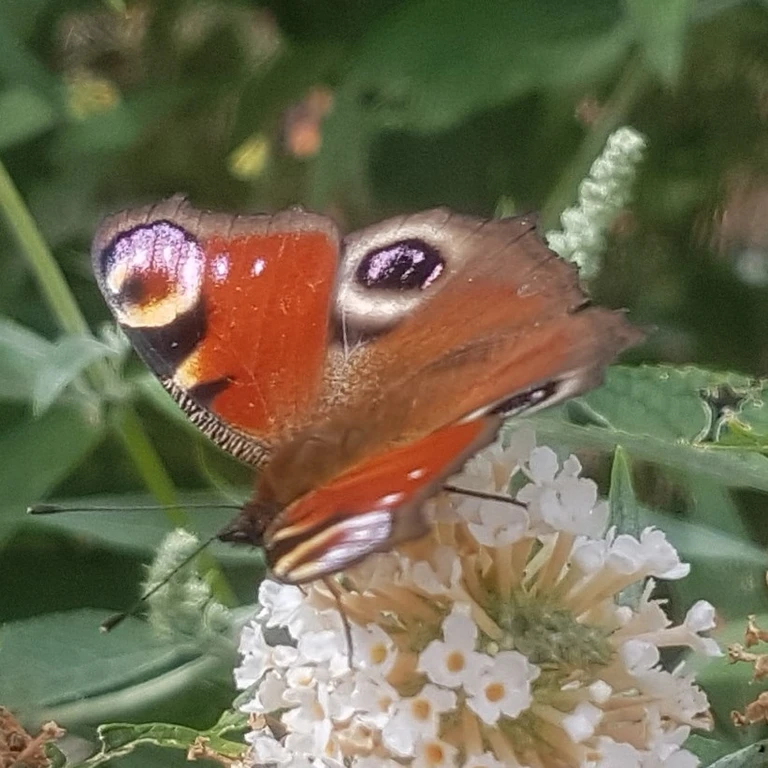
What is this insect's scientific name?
Aglais io
